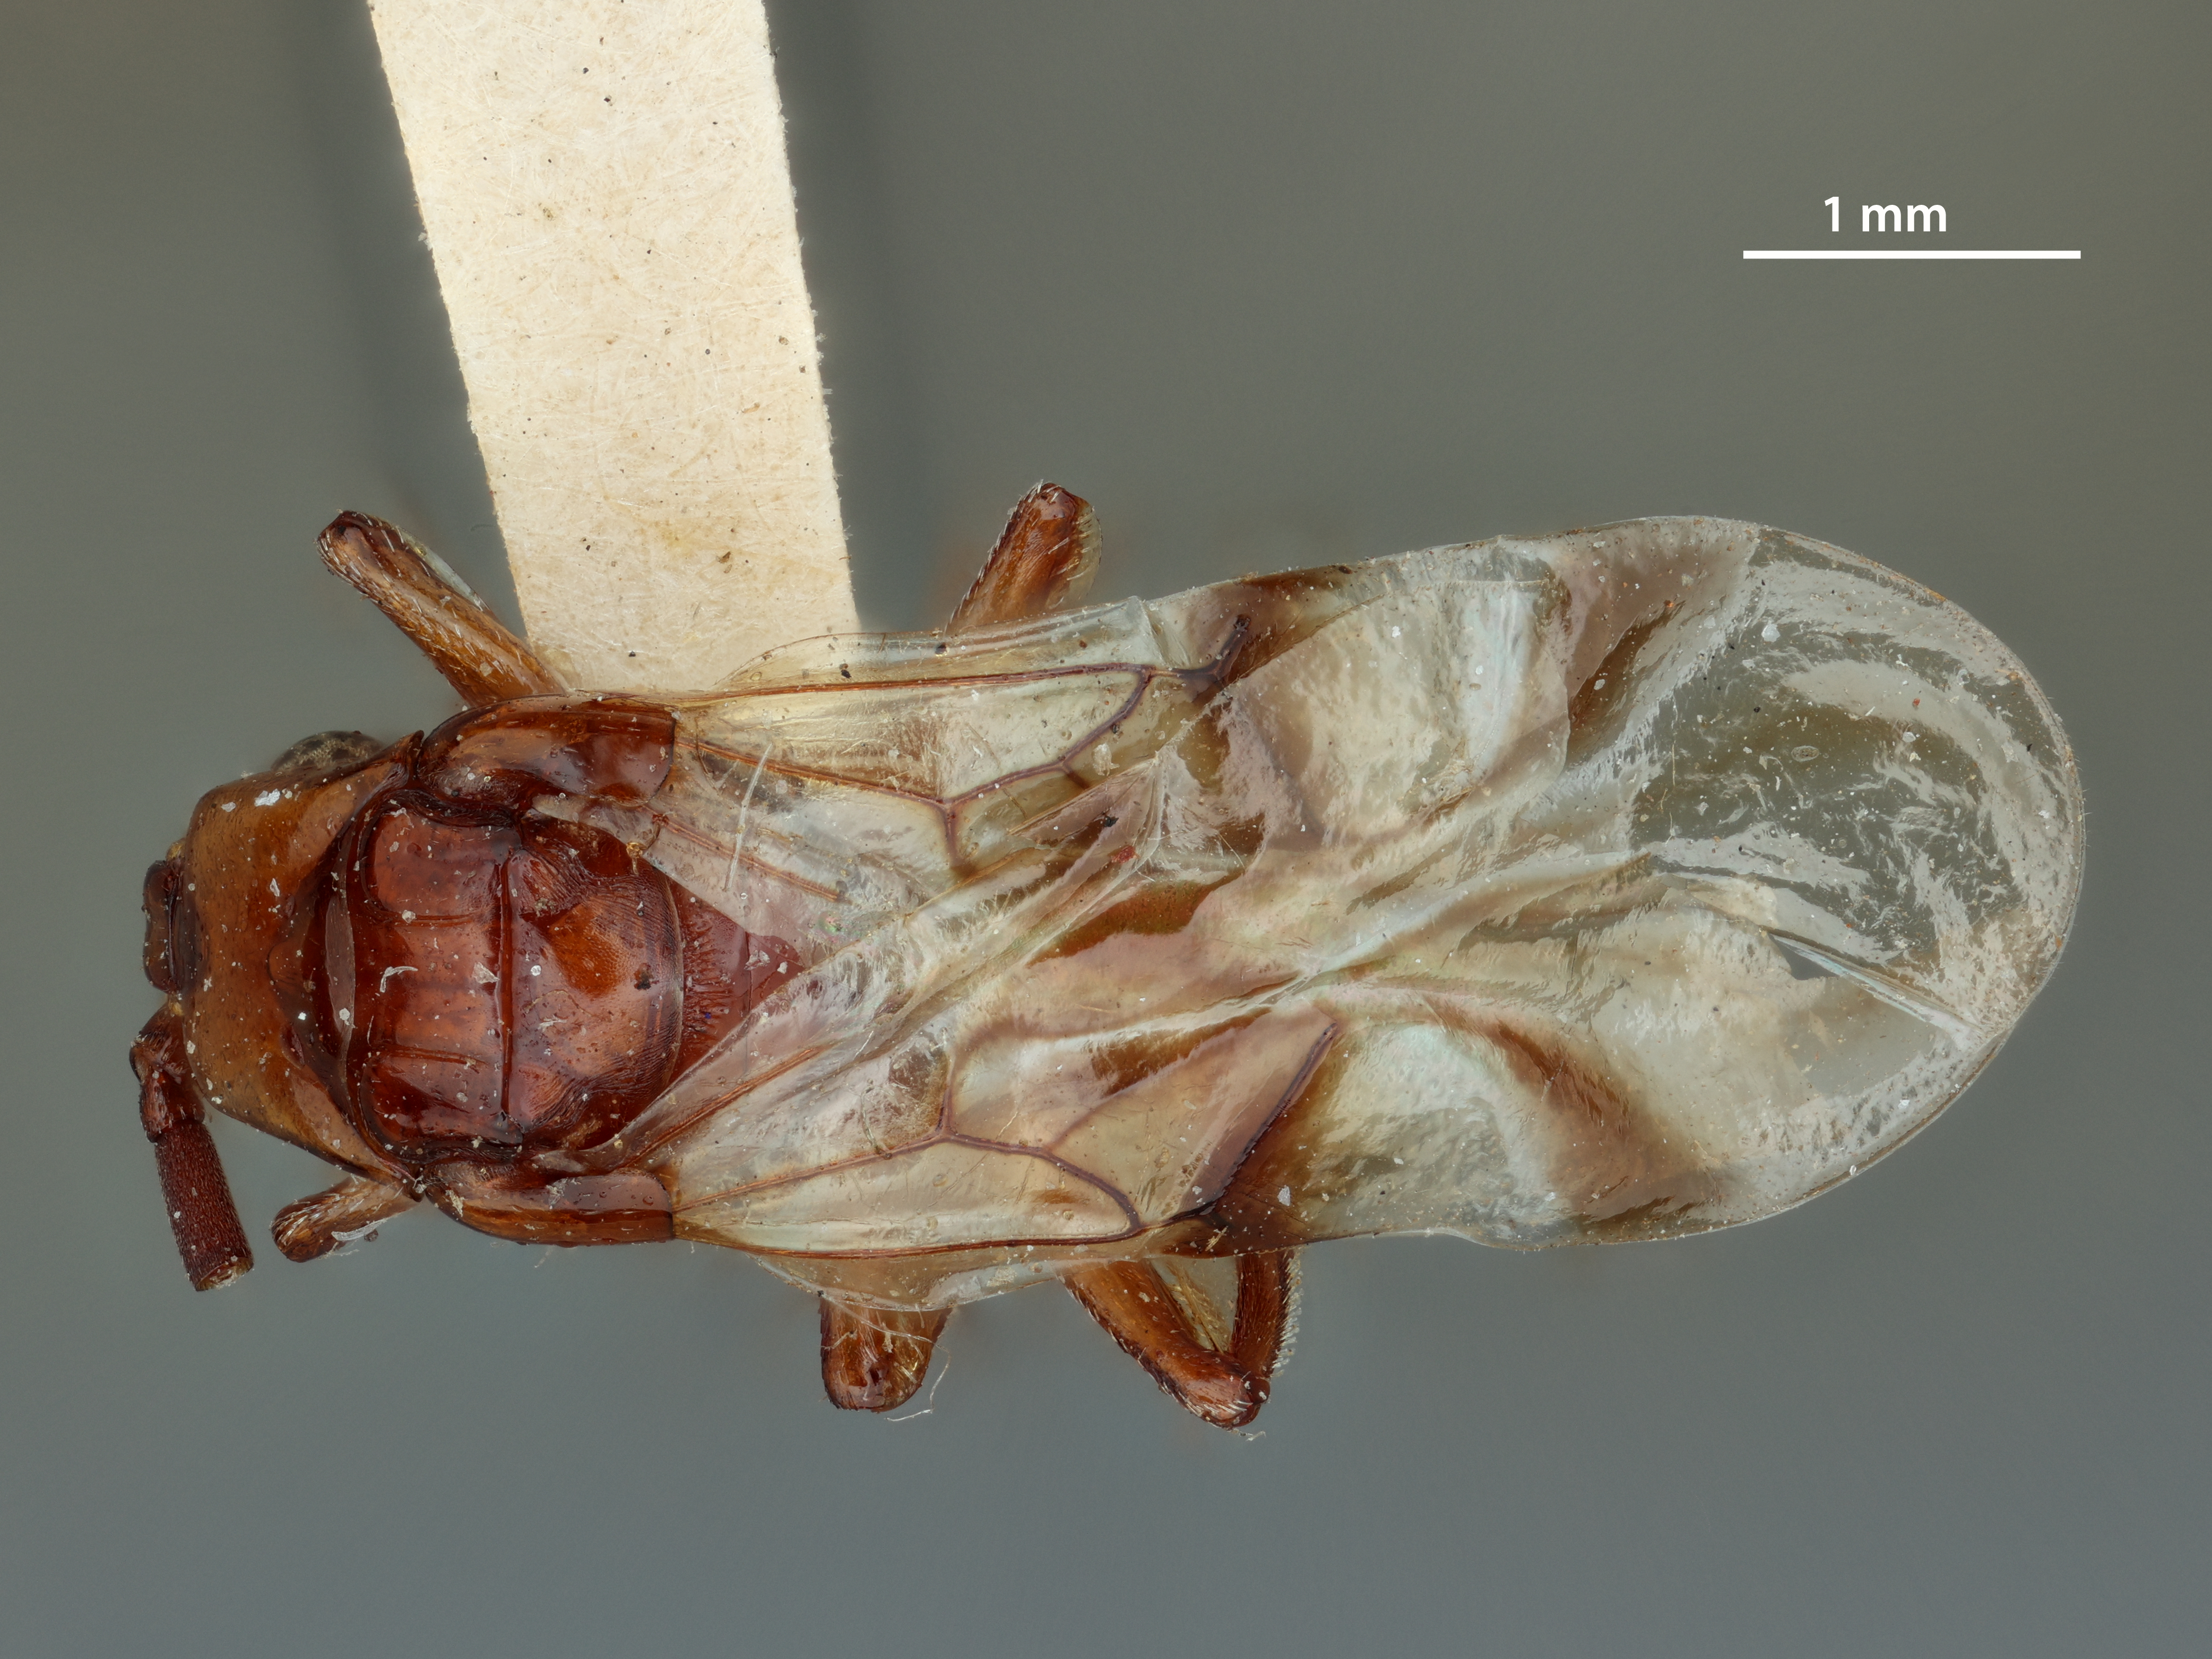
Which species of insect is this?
Loboscelidea rufa
